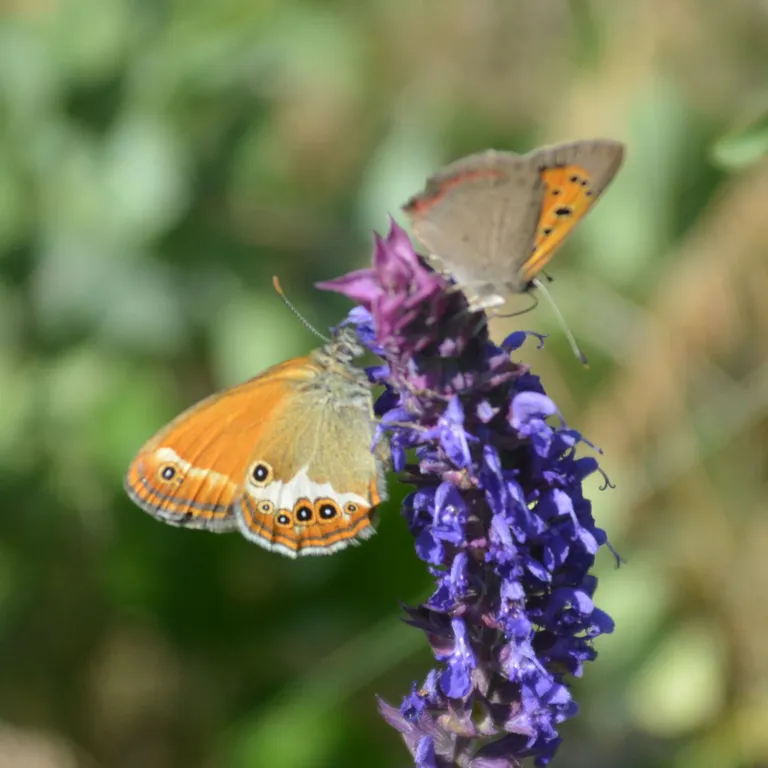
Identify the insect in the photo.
Coenonympha arcania
